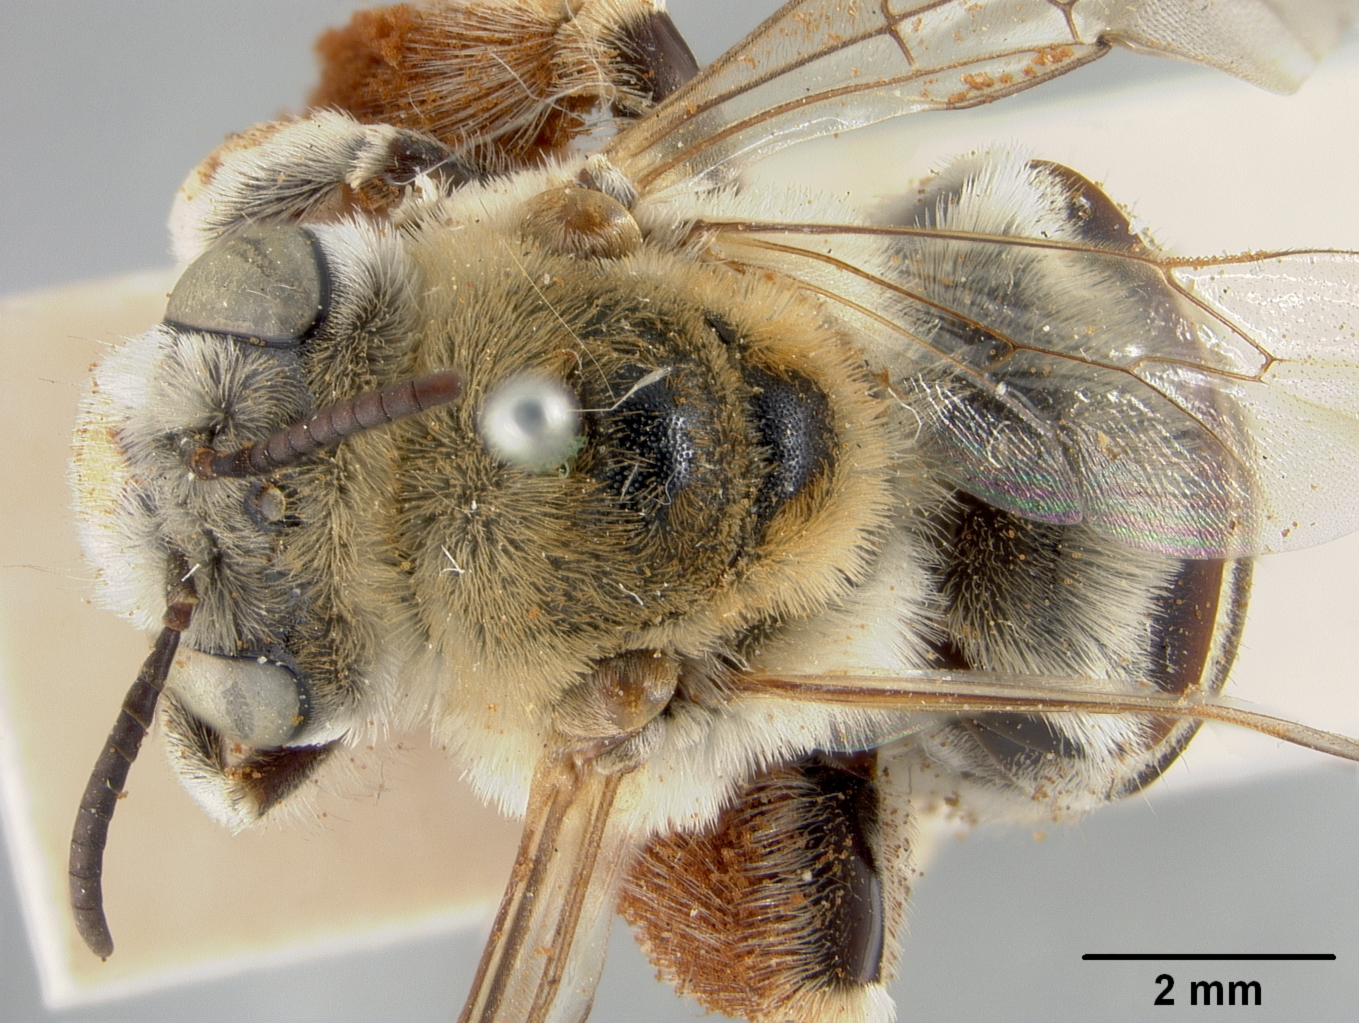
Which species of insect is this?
Tetraloniella dentata
